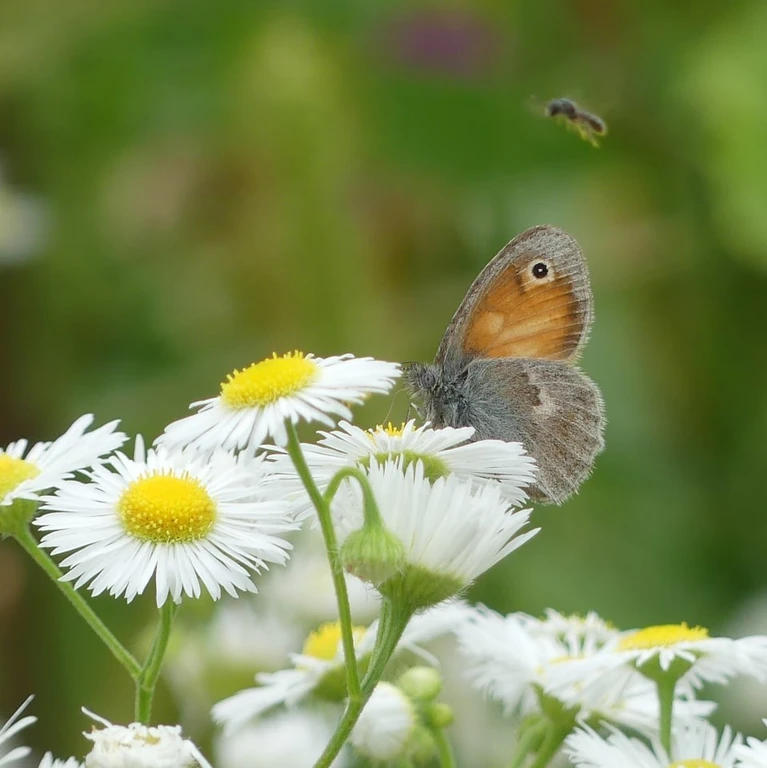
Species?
Coenonympha pamphilus
